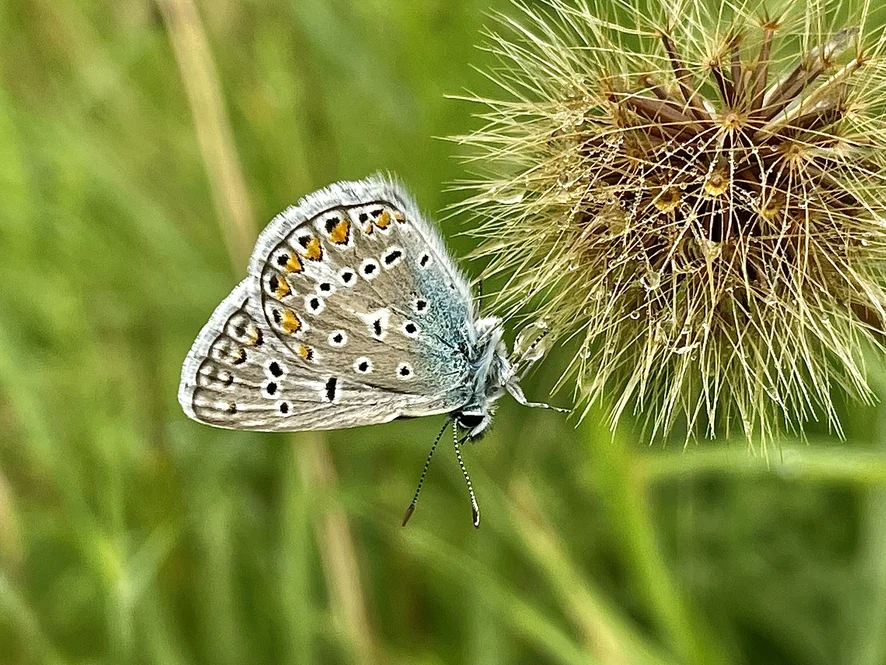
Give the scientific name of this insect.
Polyommatus icarus
